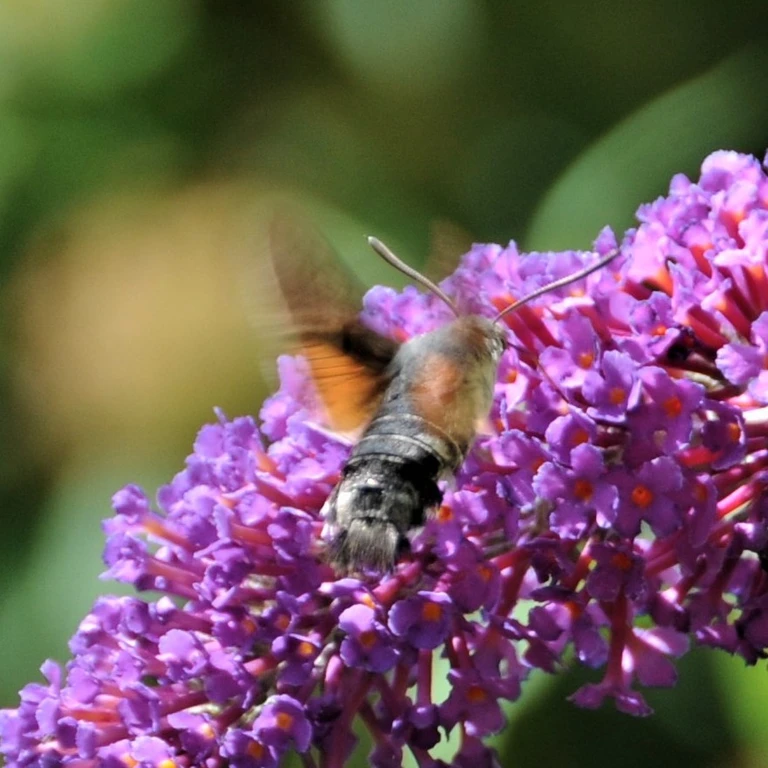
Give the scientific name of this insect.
Macroglossum stellatarum
